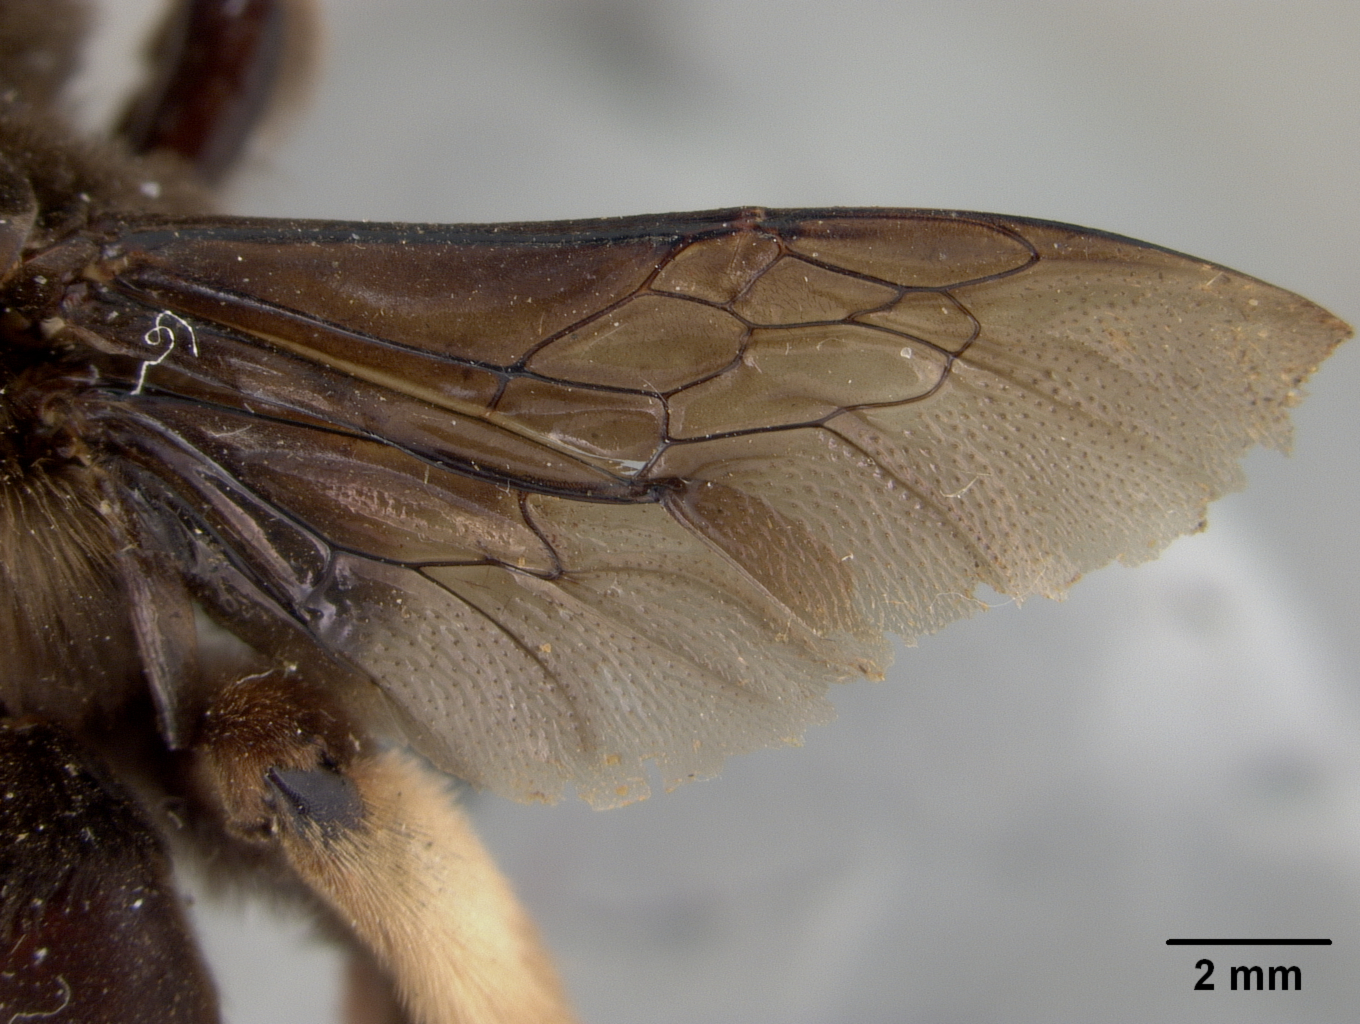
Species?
Centris fusciventris
